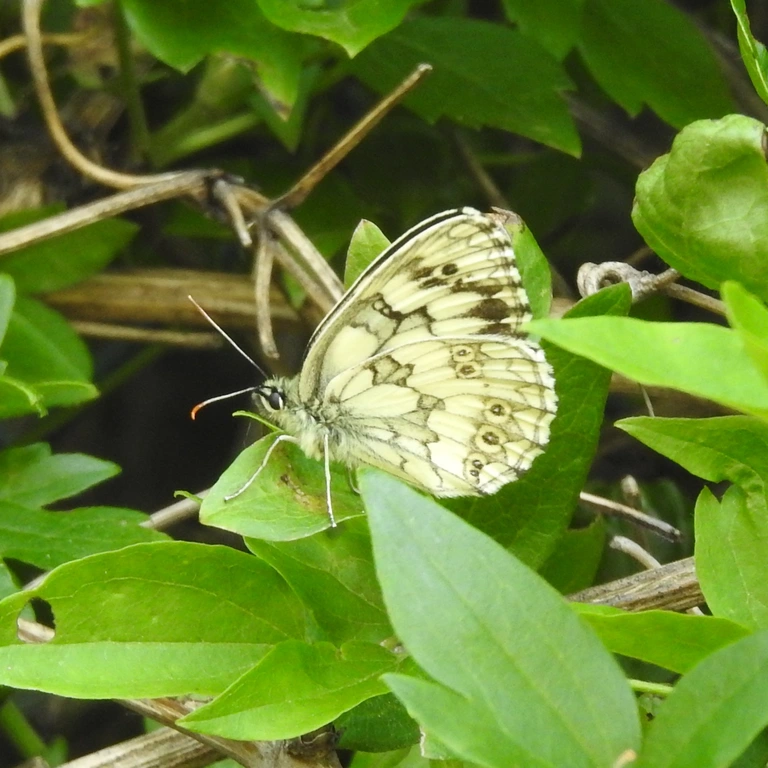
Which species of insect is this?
Melanargia galathea
